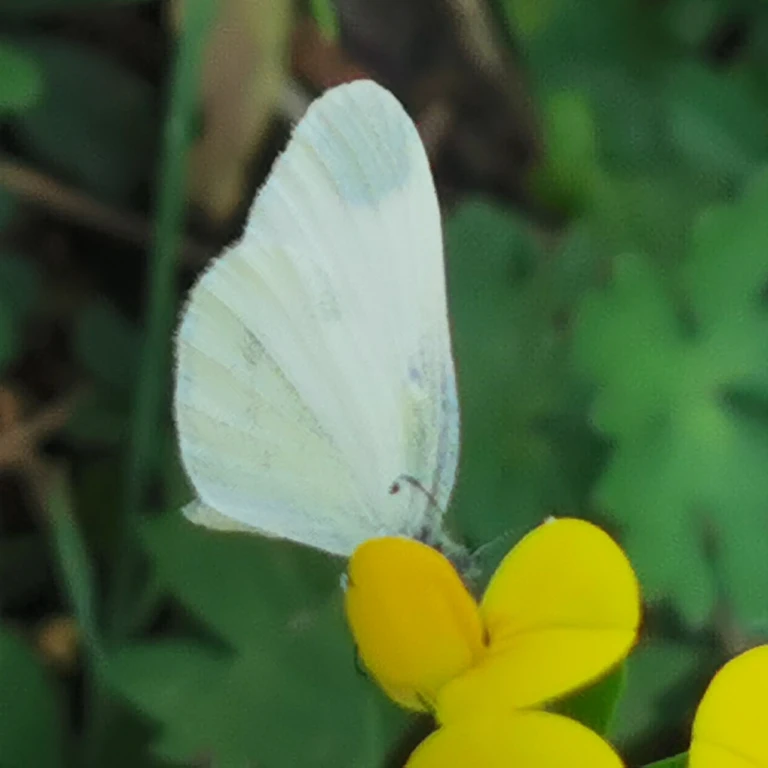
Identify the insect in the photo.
Leptidea sinapis/juvernica
